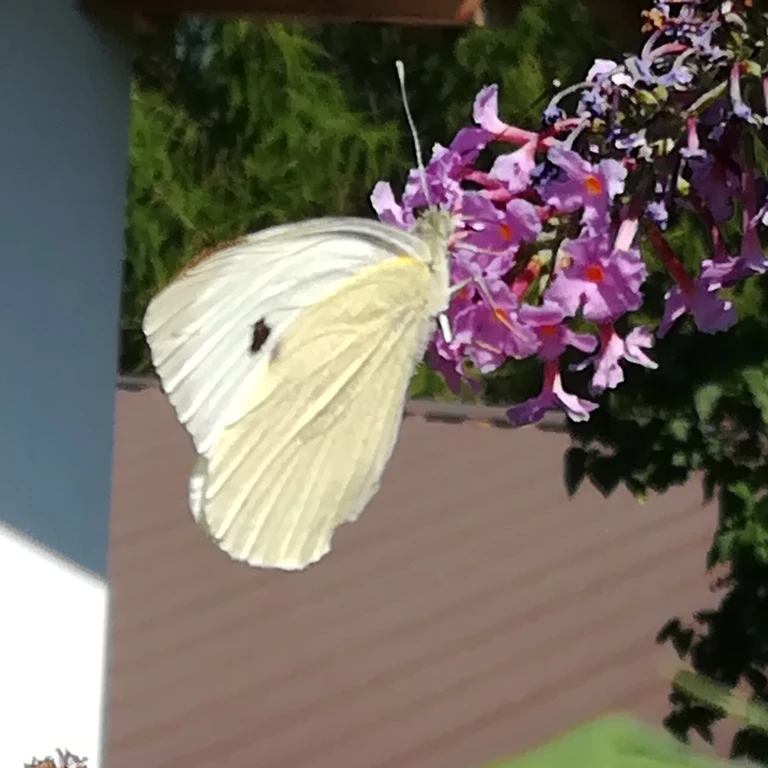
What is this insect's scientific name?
Pieris brassicae
